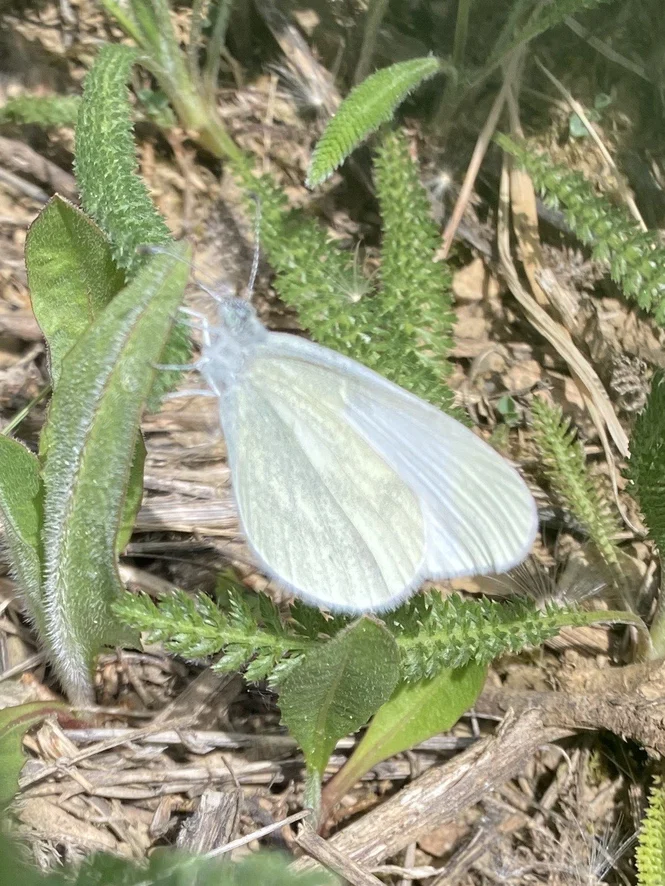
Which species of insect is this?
Leptidea sinapis/juvernica
